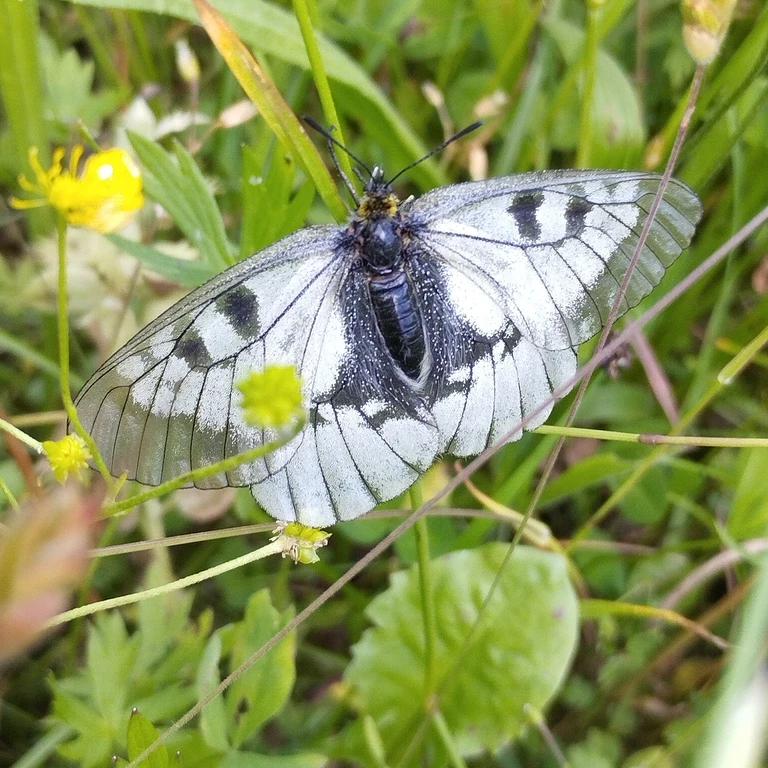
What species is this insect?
Parnassius mnemosyne
